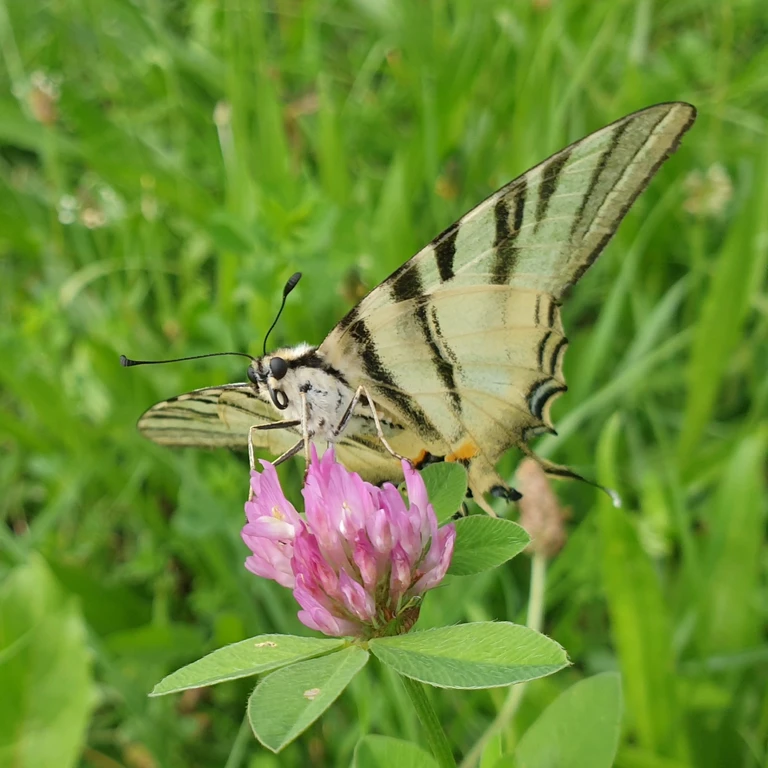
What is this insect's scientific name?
Iphiclides podalirius
